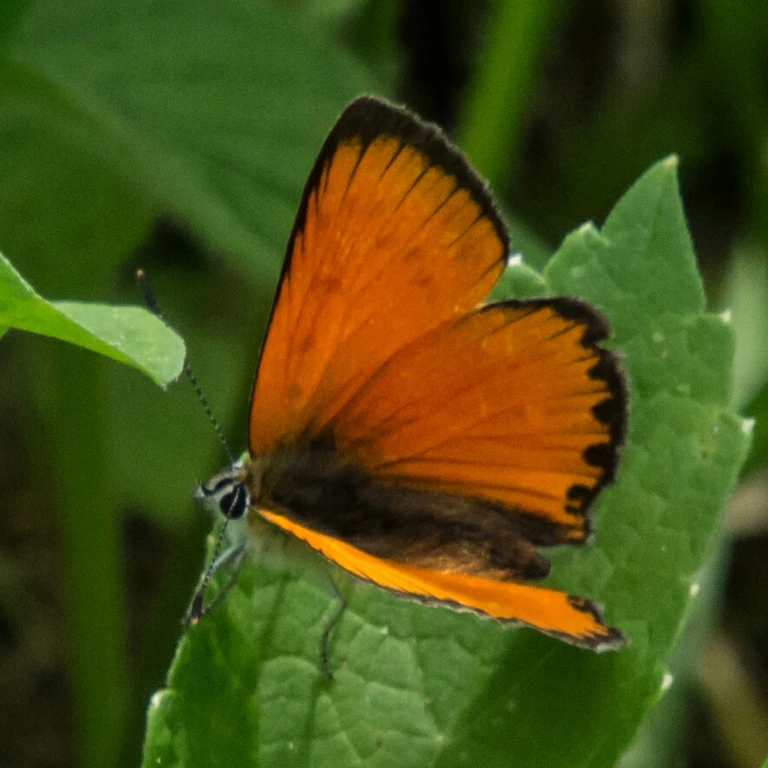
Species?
Lycaena virgaureae
